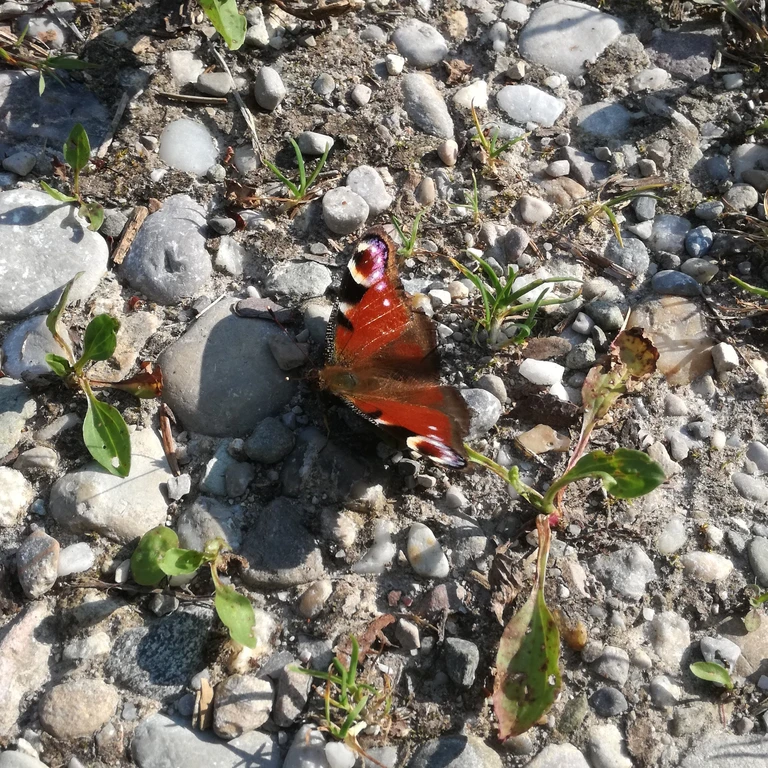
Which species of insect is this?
Aglais io
